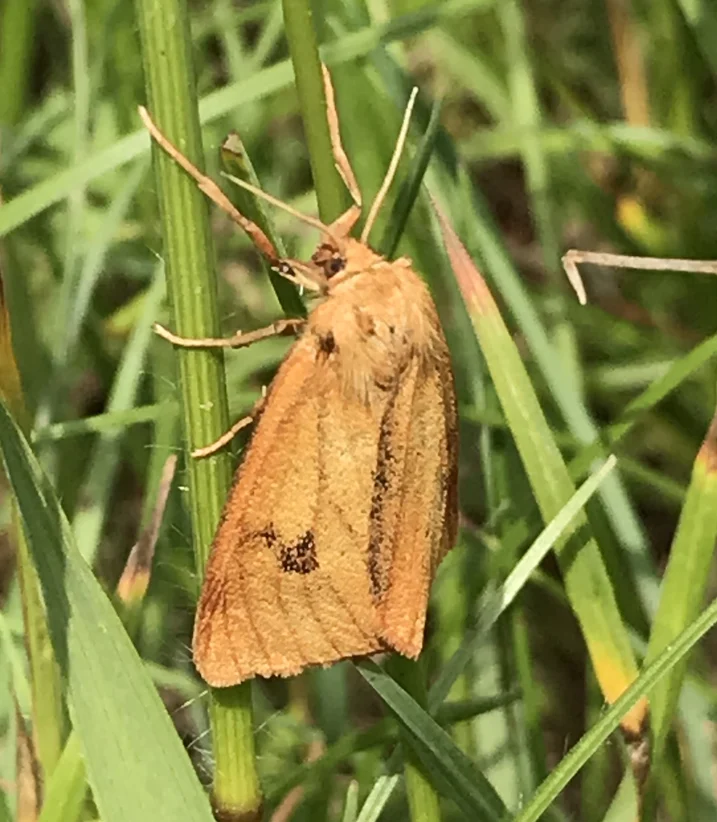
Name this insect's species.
Diacrisia sannio
